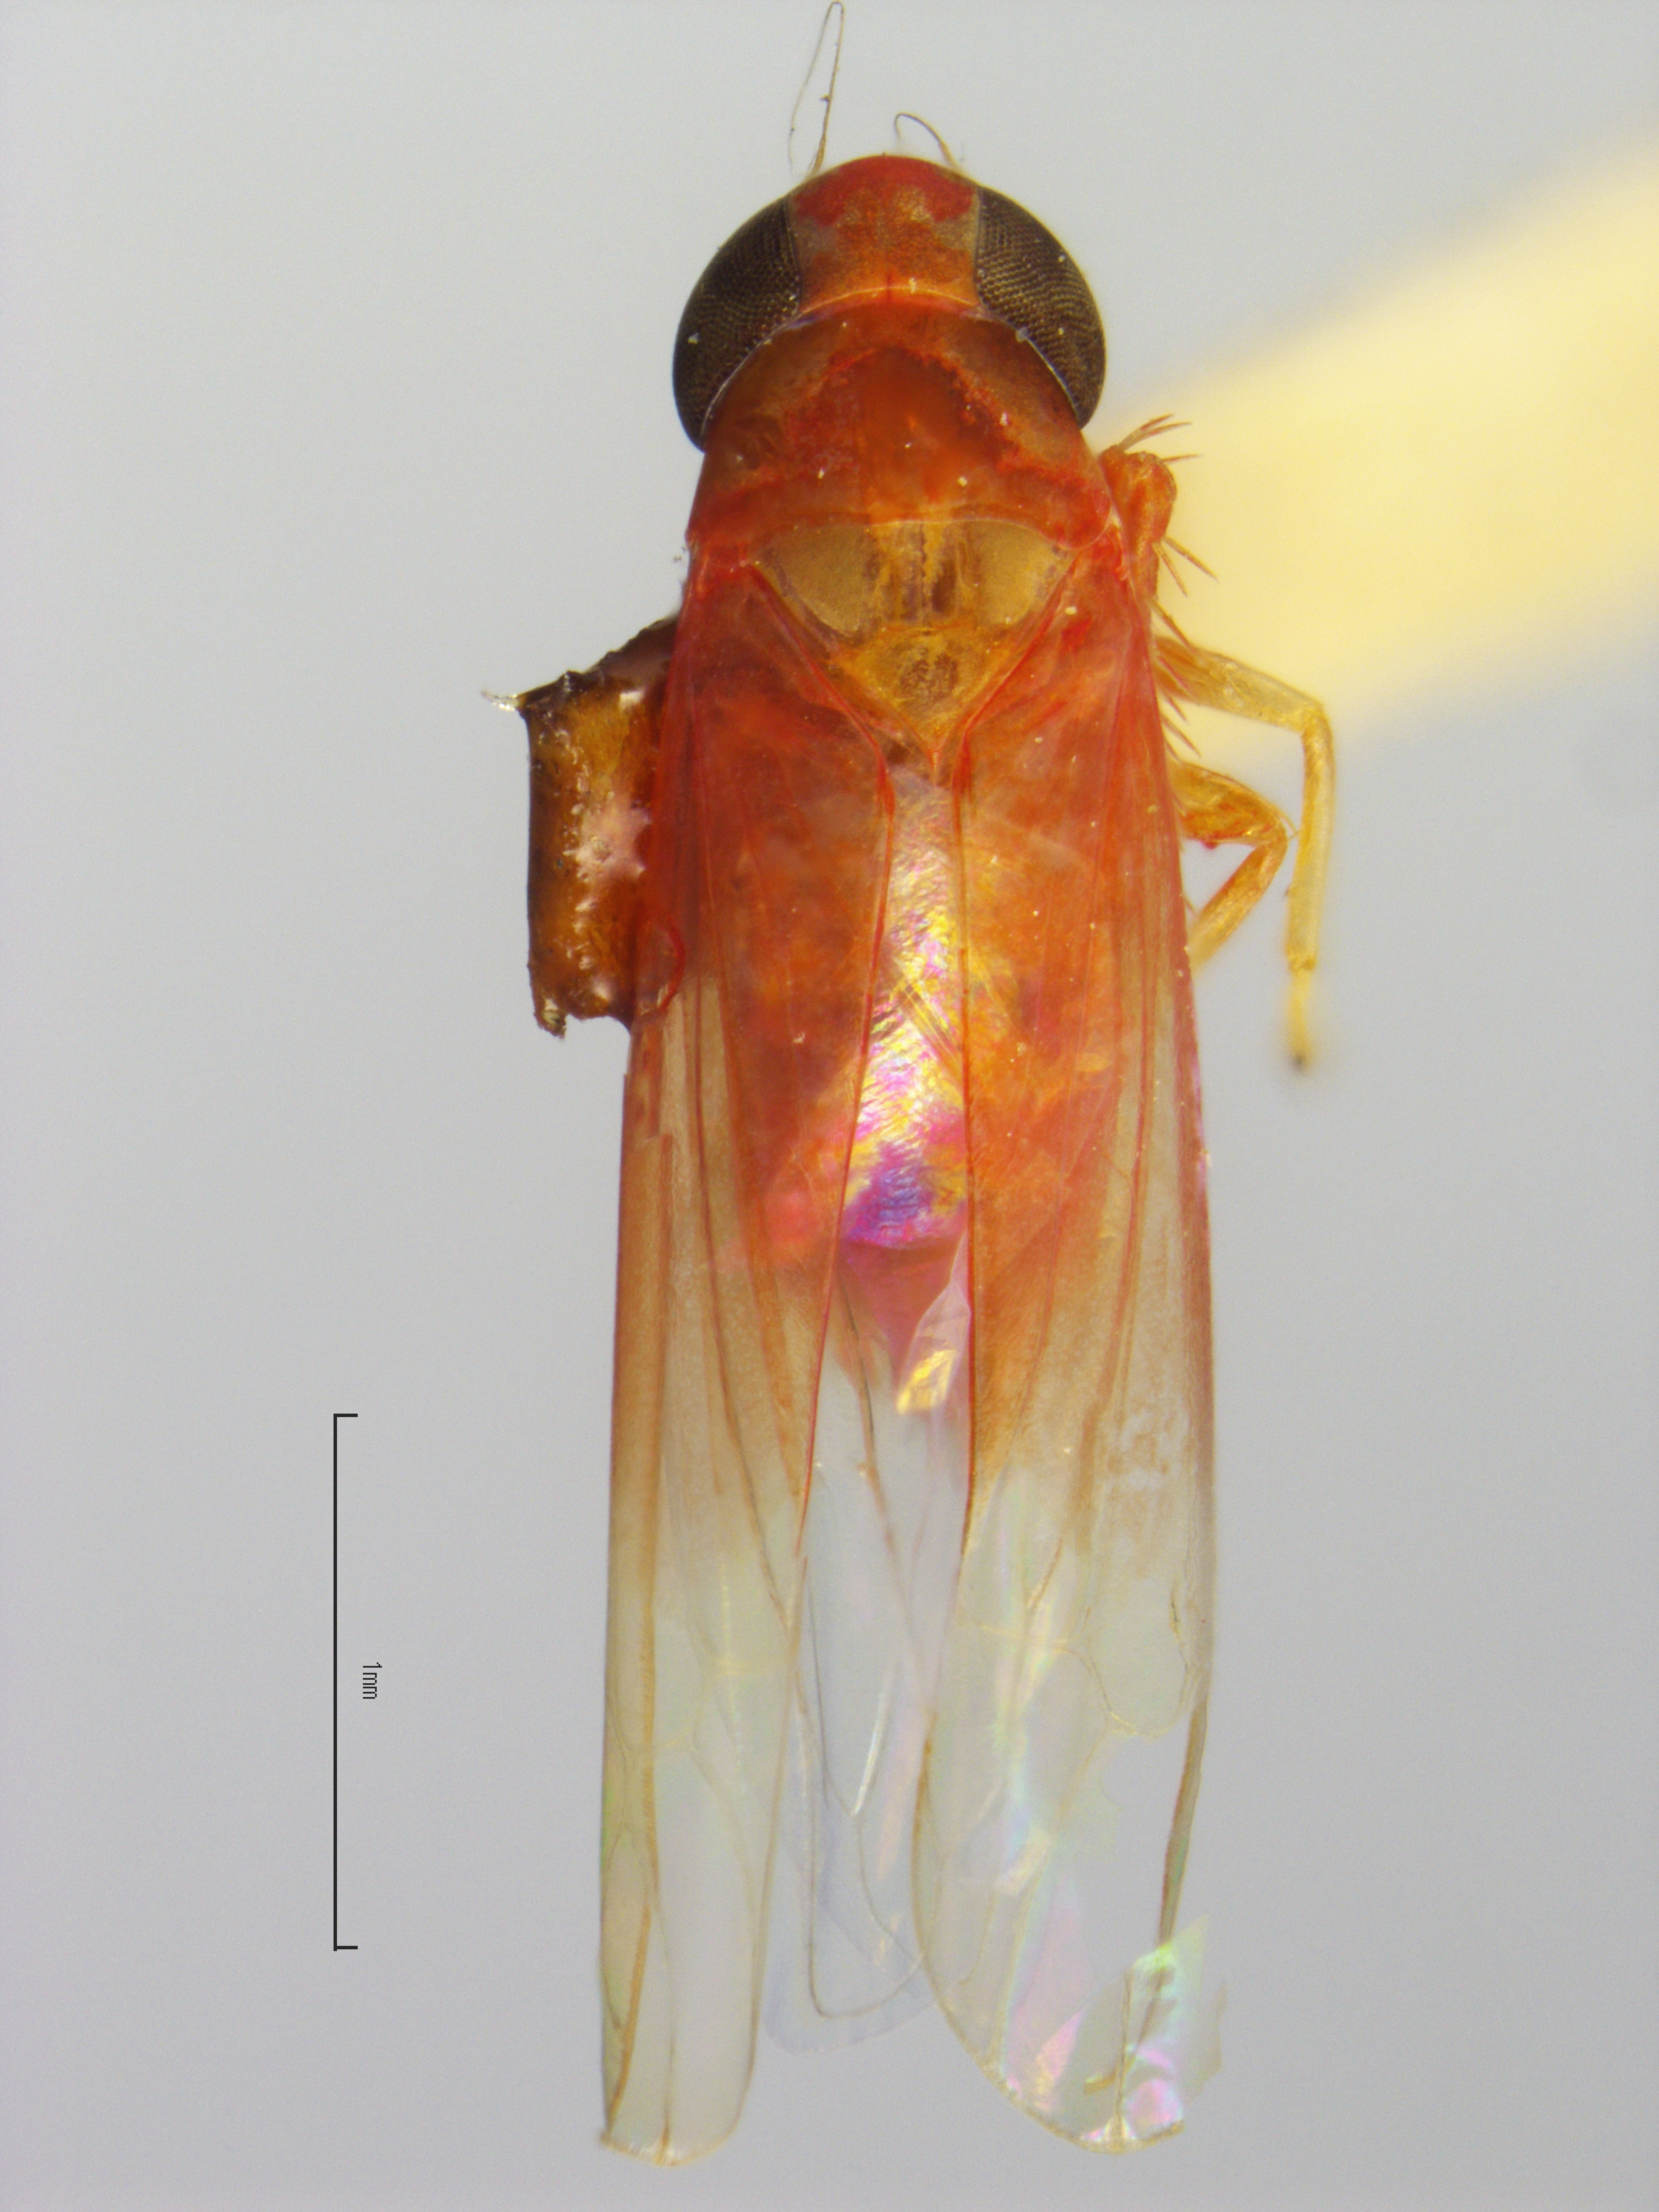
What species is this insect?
Baguoidea rufa
